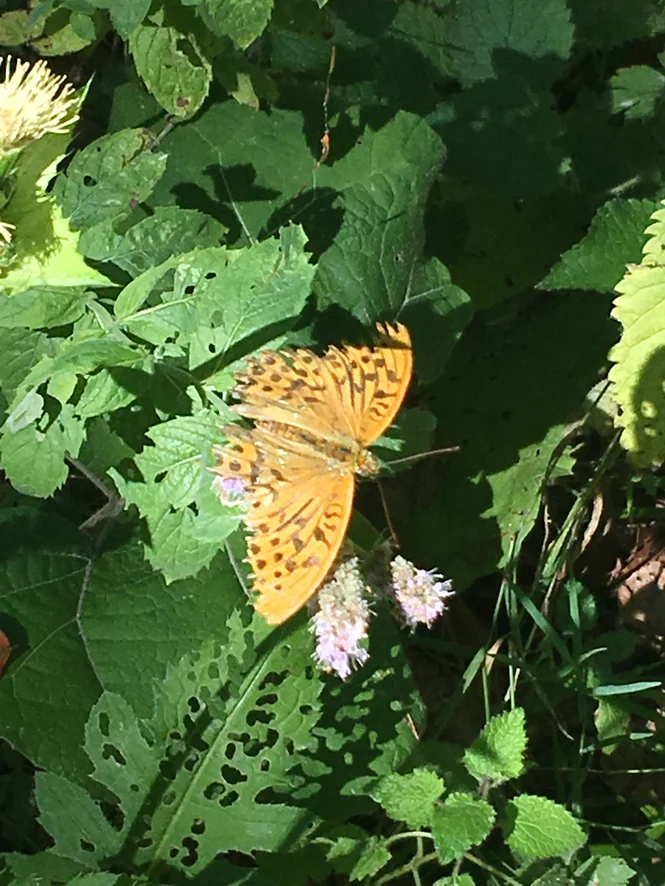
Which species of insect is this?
Argynnis paphia
